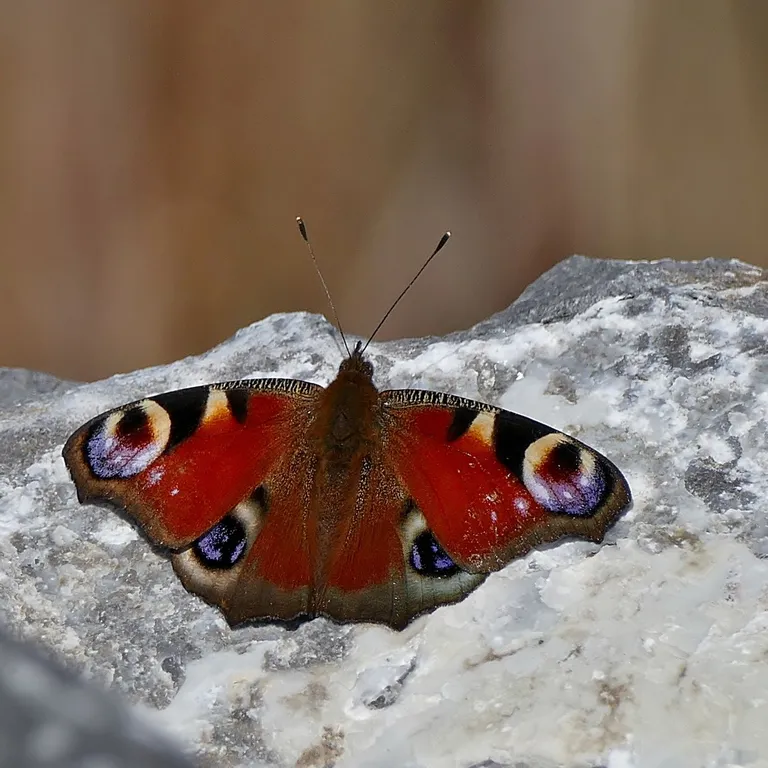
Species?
Aglais io
